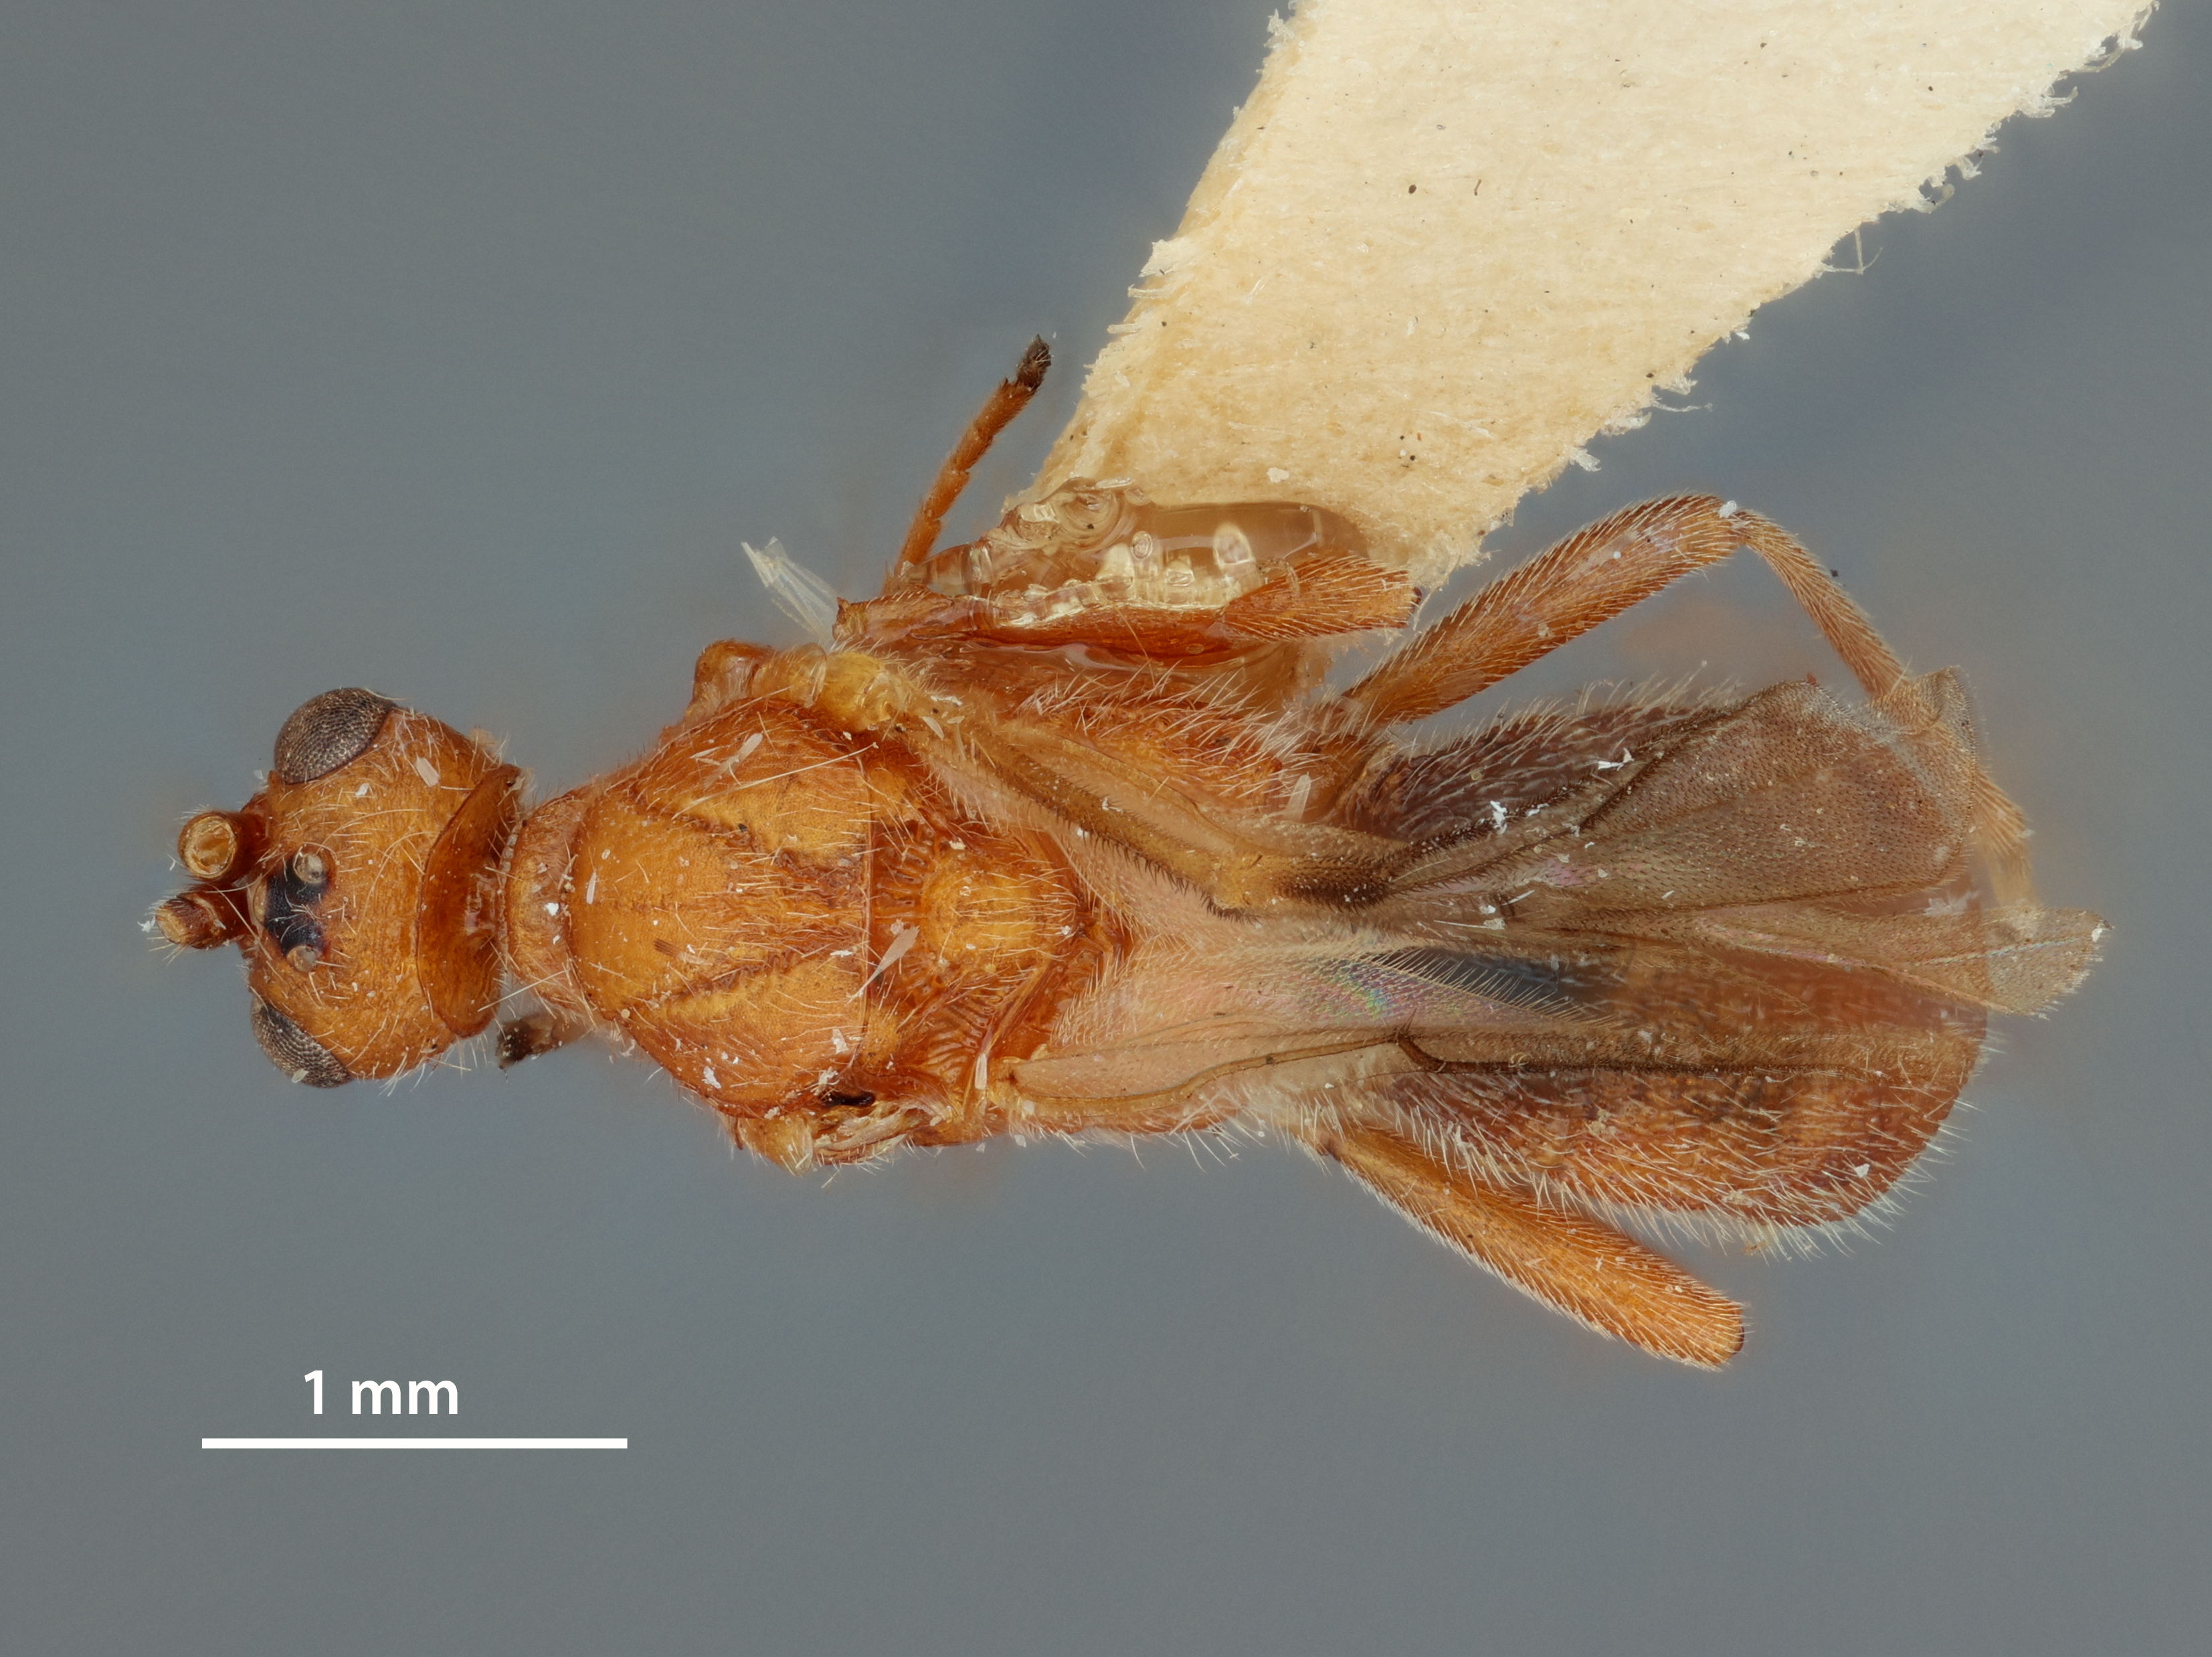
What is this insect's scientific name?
Aleiodes dakotensis
